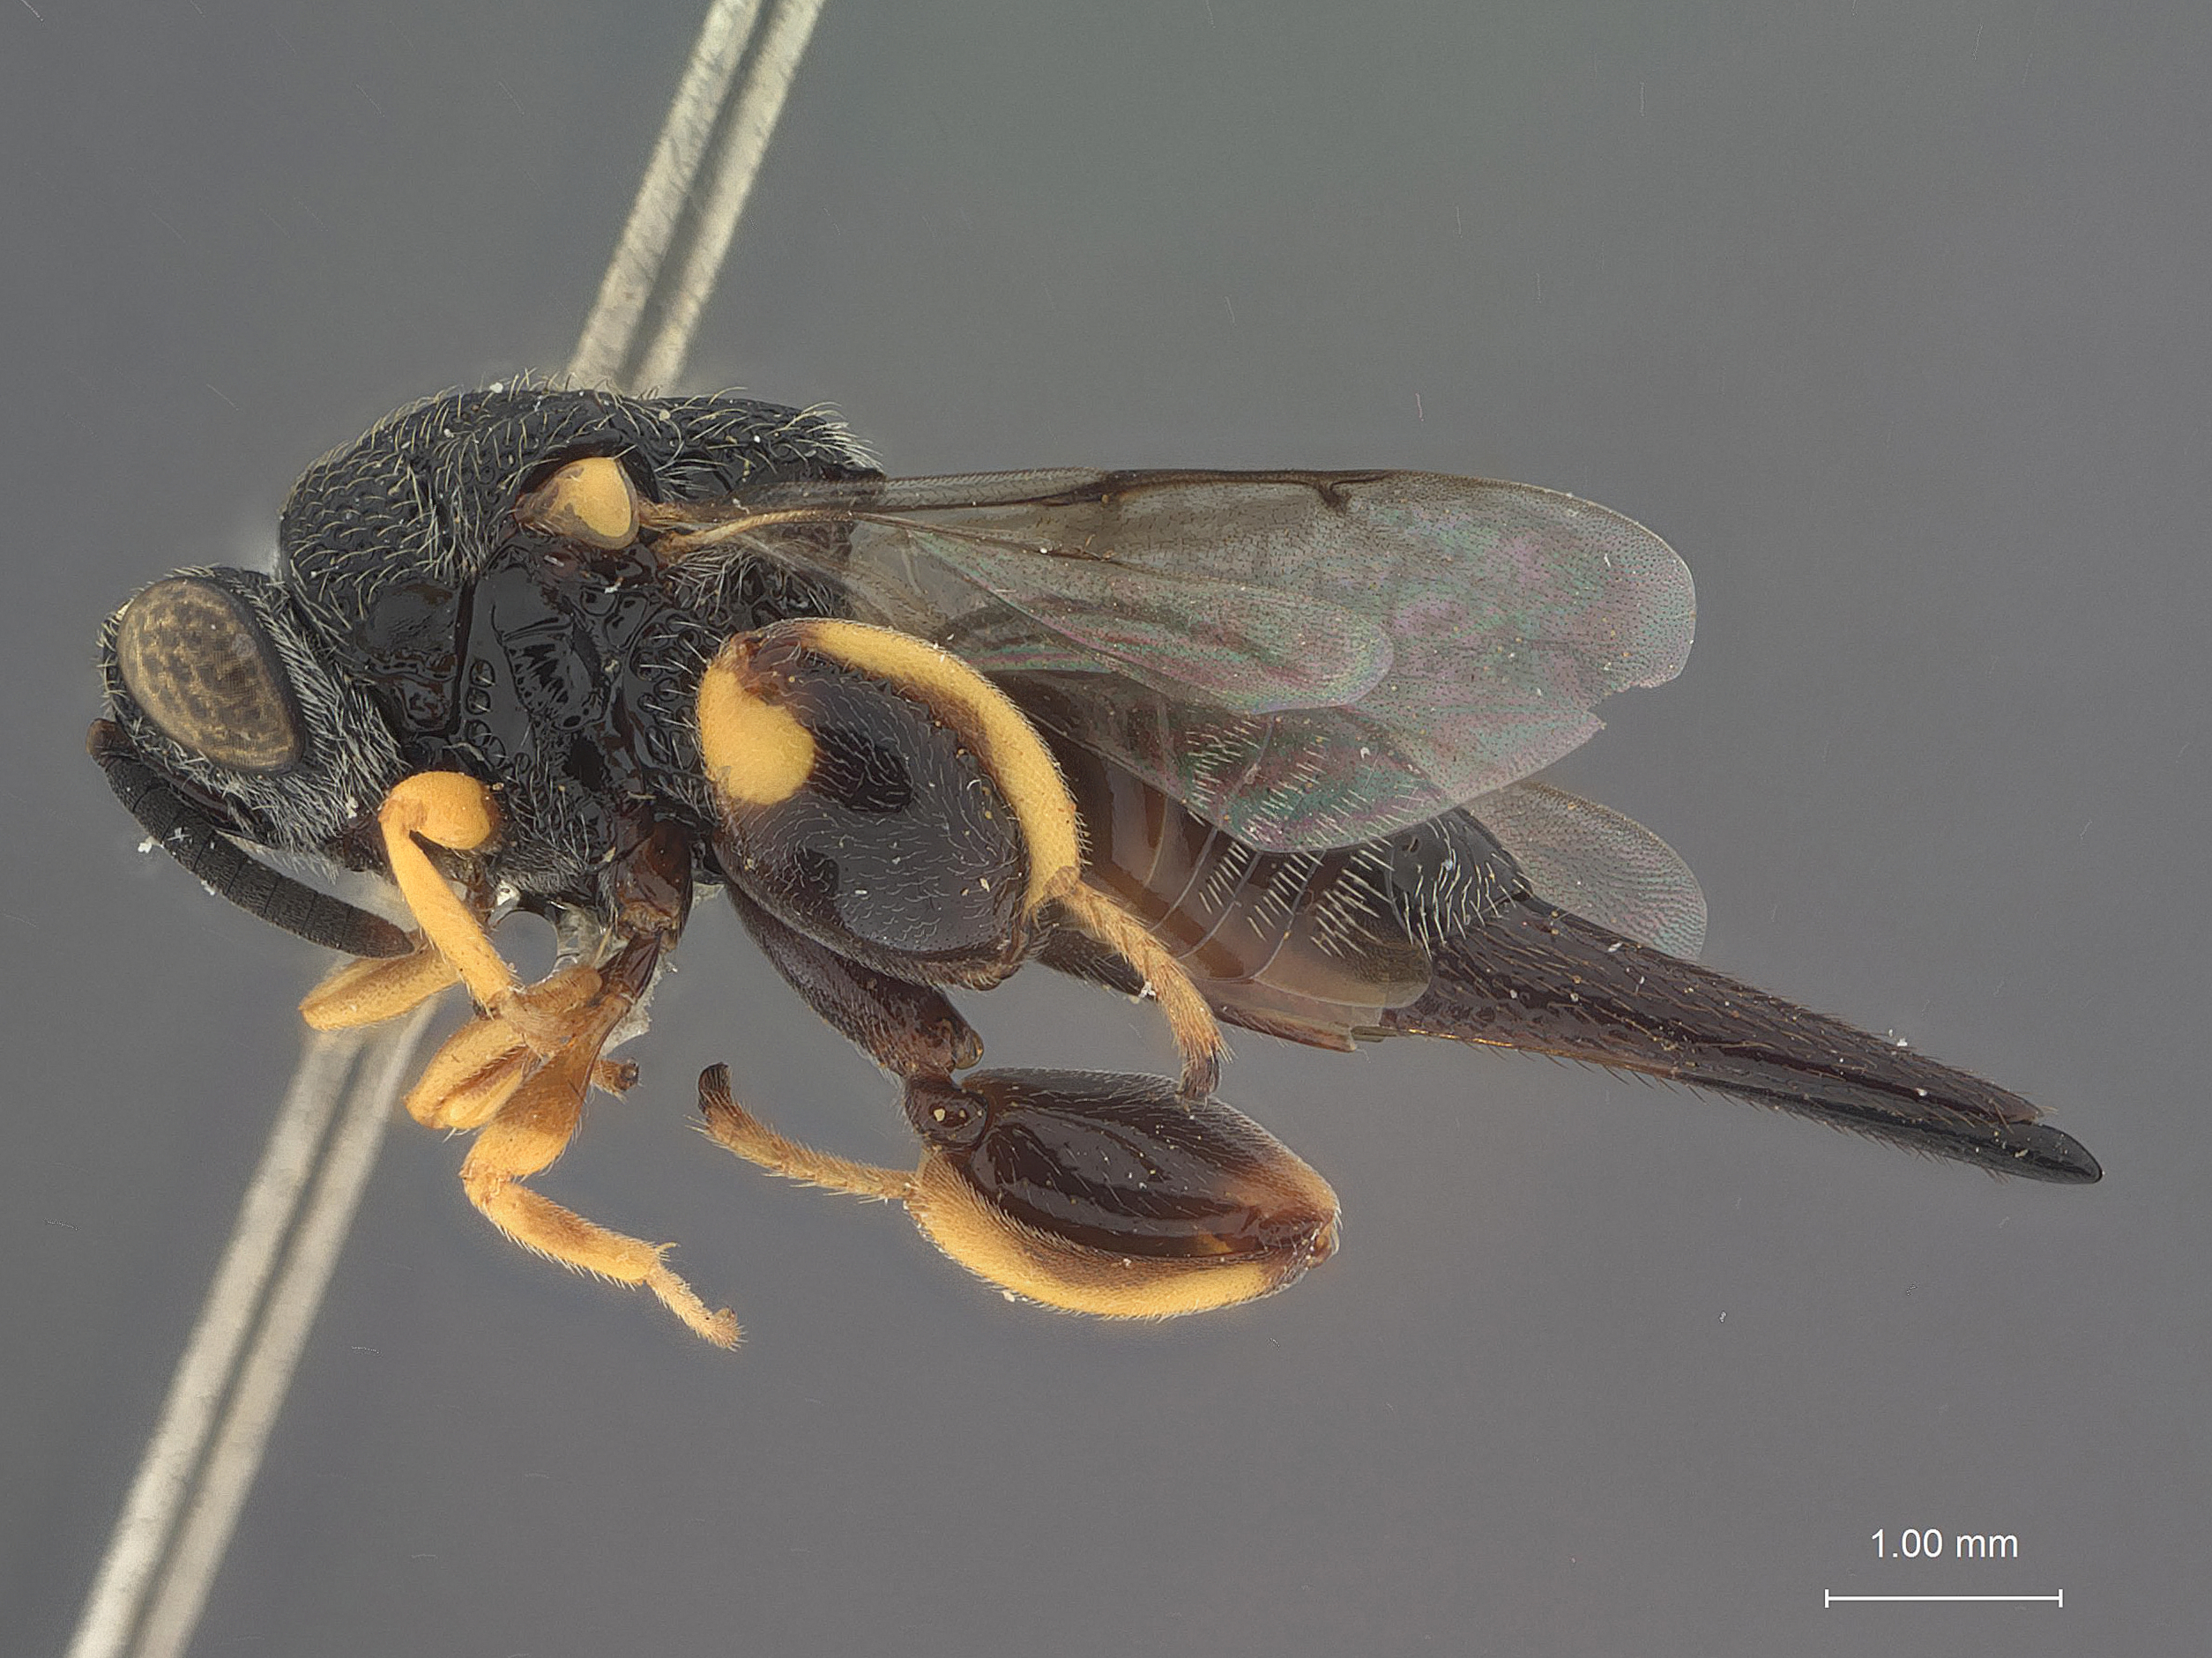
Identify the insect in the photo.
Thaumatelia kraussi
